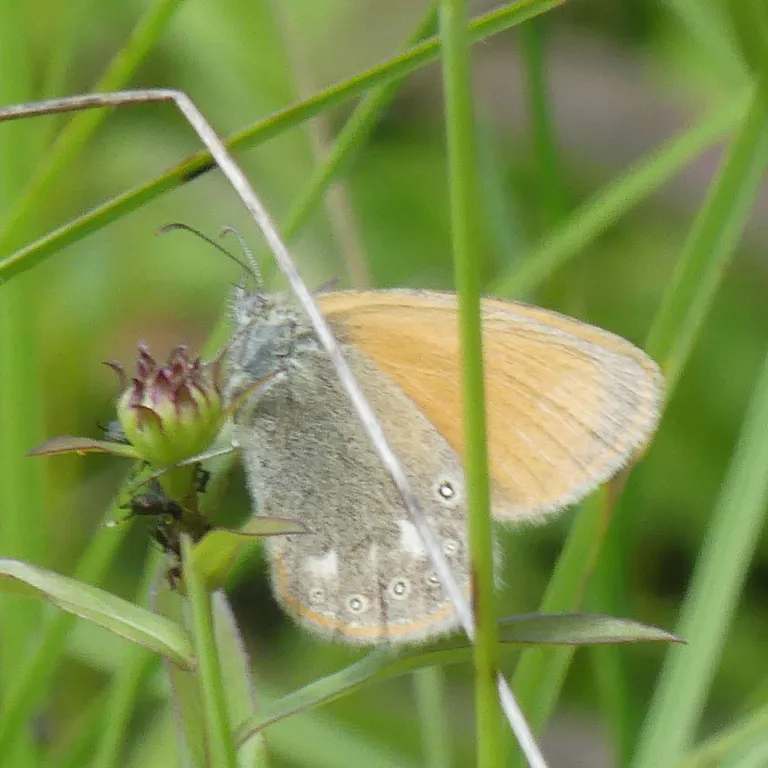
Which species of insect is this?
Coenonympha glycerion (also Coenonympha iphis)
